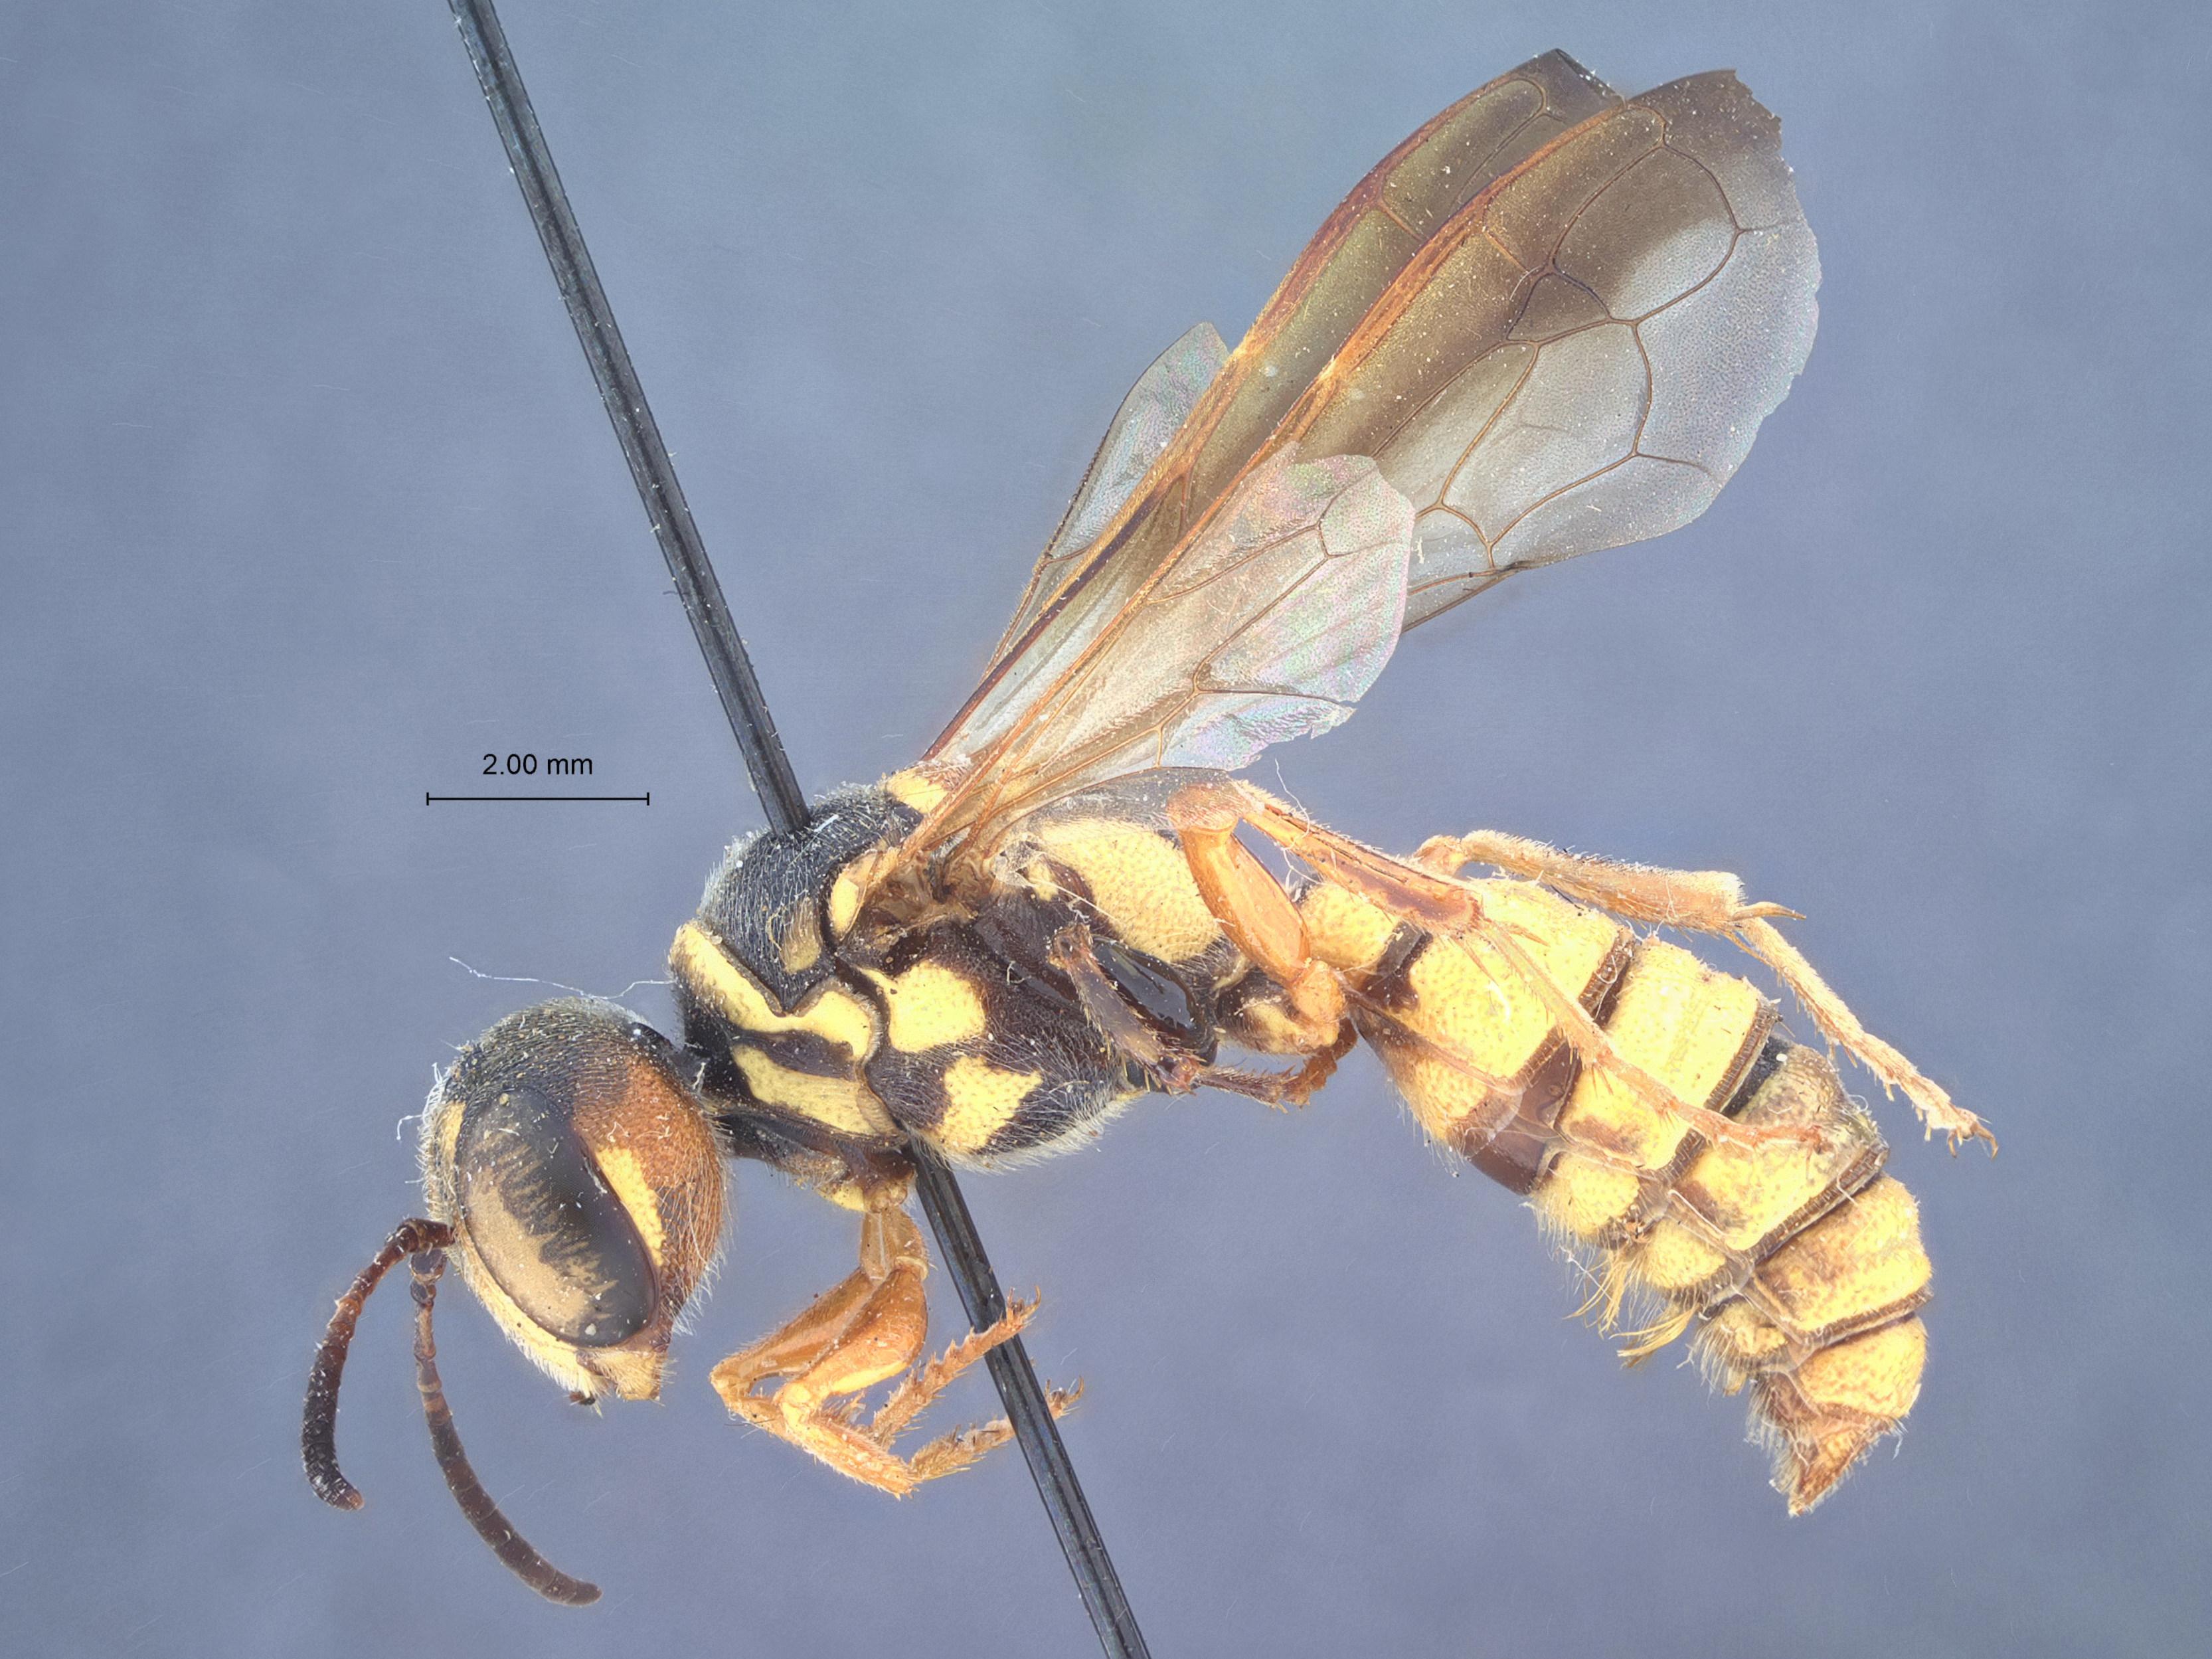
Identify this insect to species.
Eucerceris canaliculata
